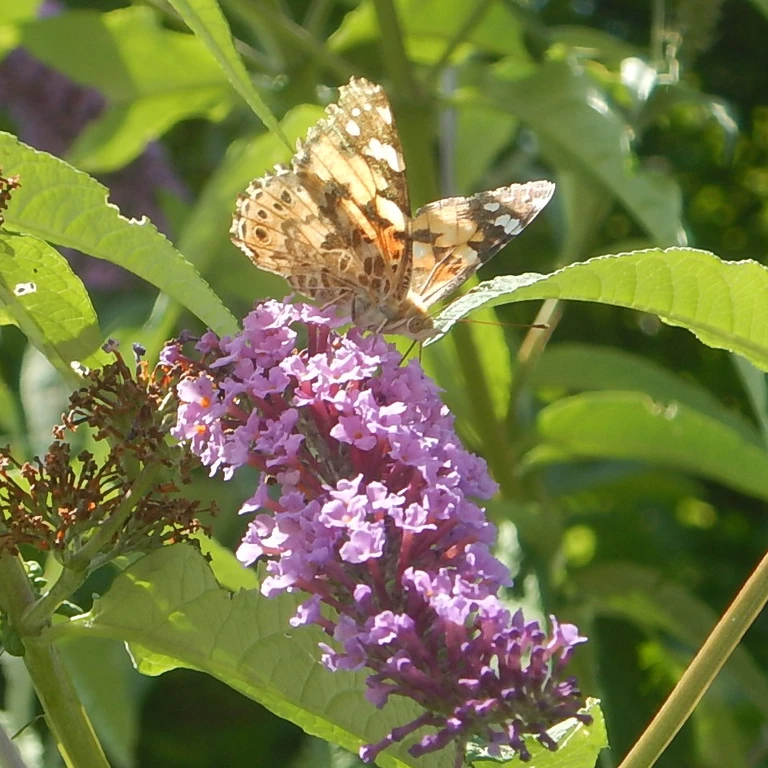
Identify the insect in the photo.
Vanessa cardui
